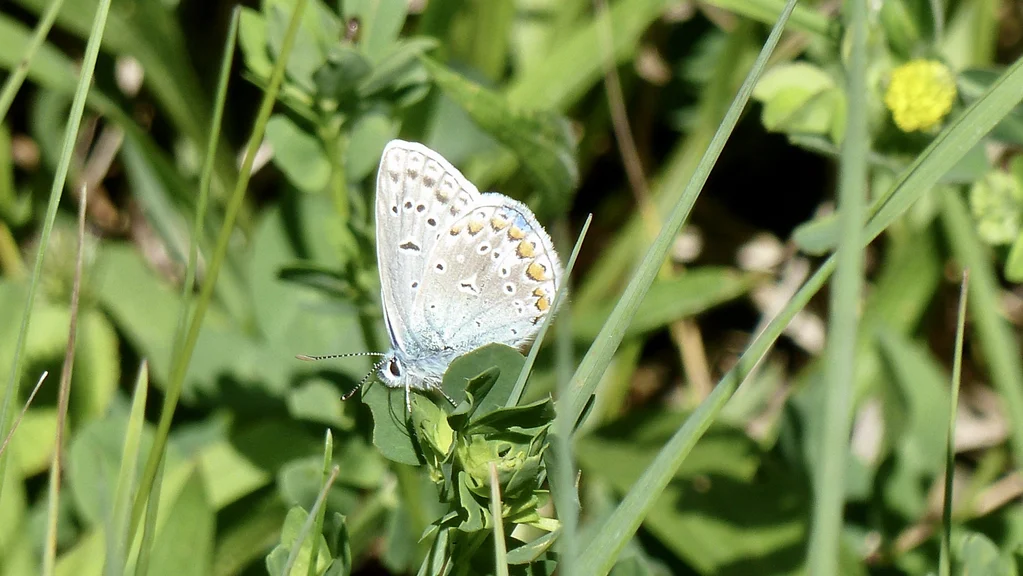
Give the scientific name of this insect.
Polyommatus icarus
